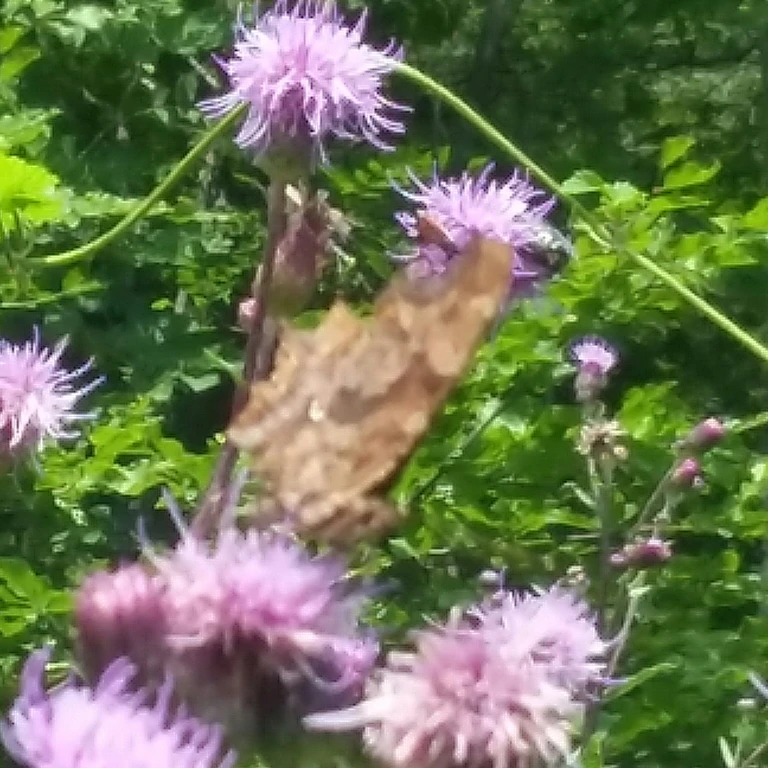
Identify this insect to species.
Polygonia c-album
